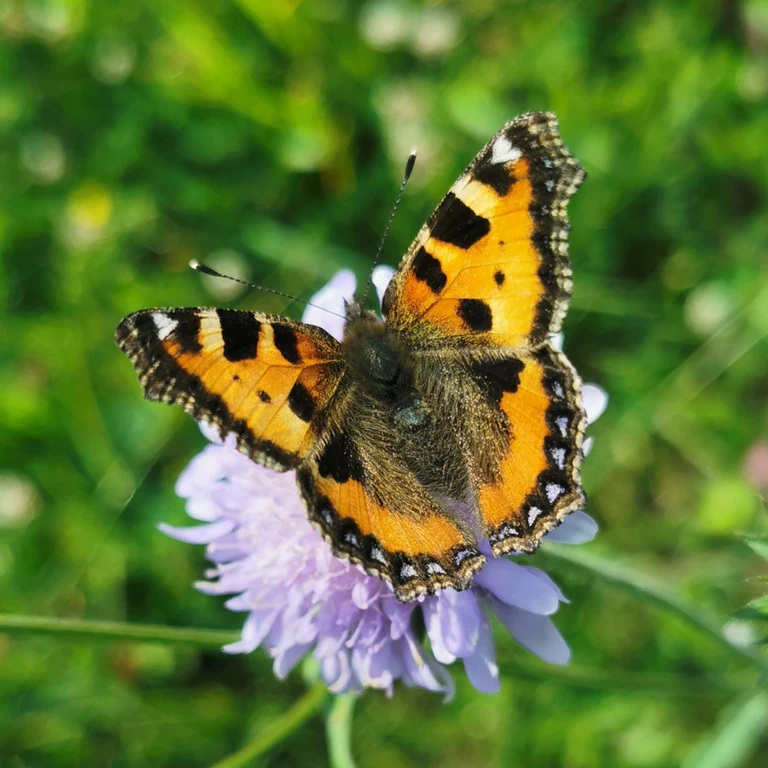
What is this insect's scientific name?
Aglais urticae
